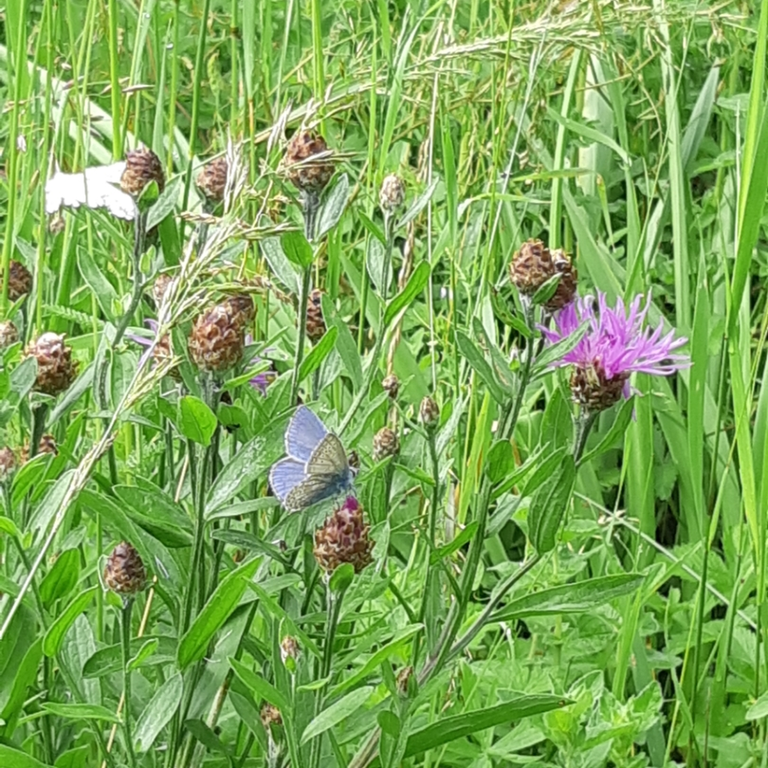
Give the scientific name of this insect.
Polyommatus icarus
